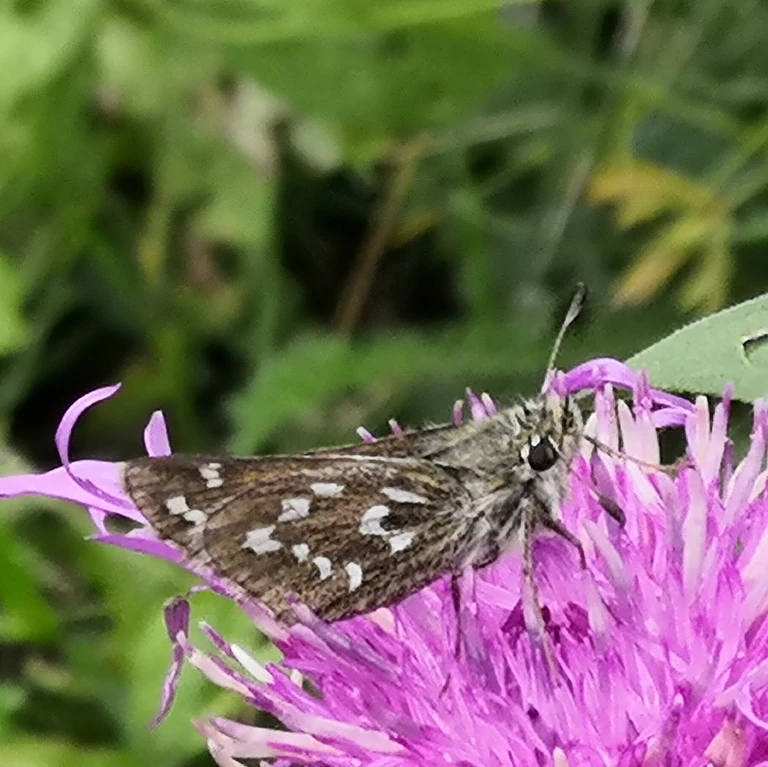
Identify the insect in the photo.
Hesperia comma
